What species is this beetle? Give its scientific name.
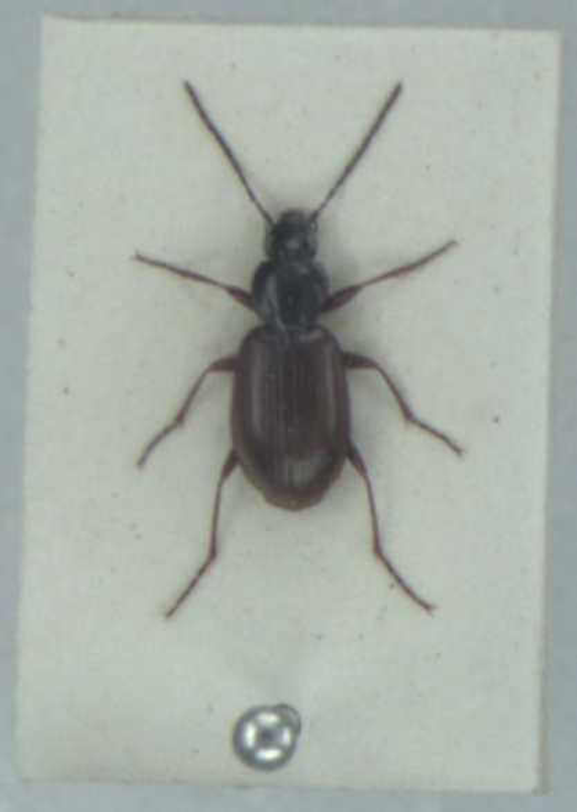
Agonum fuliginosum
